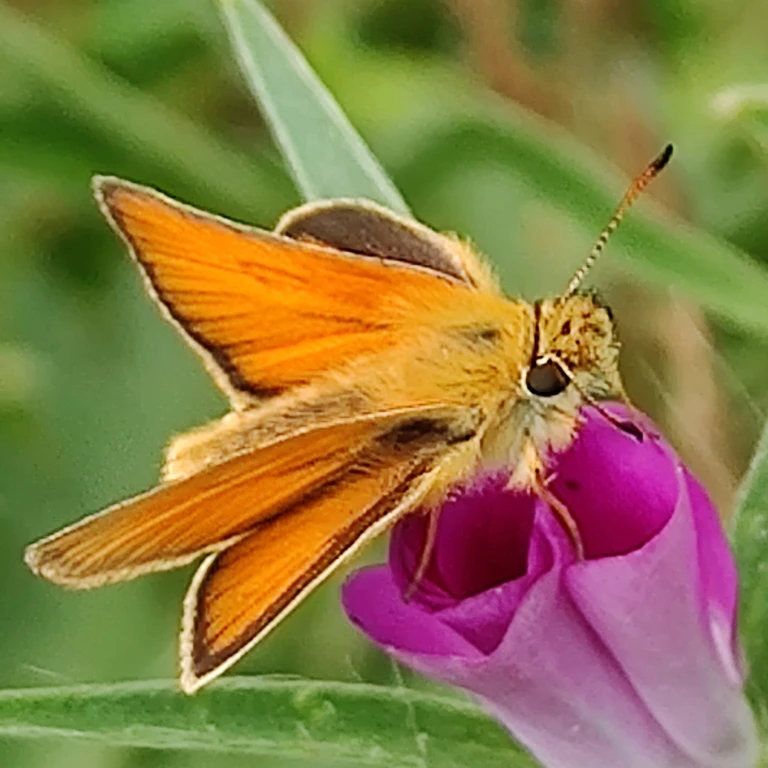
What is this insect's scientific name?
Thymelicus lineola
